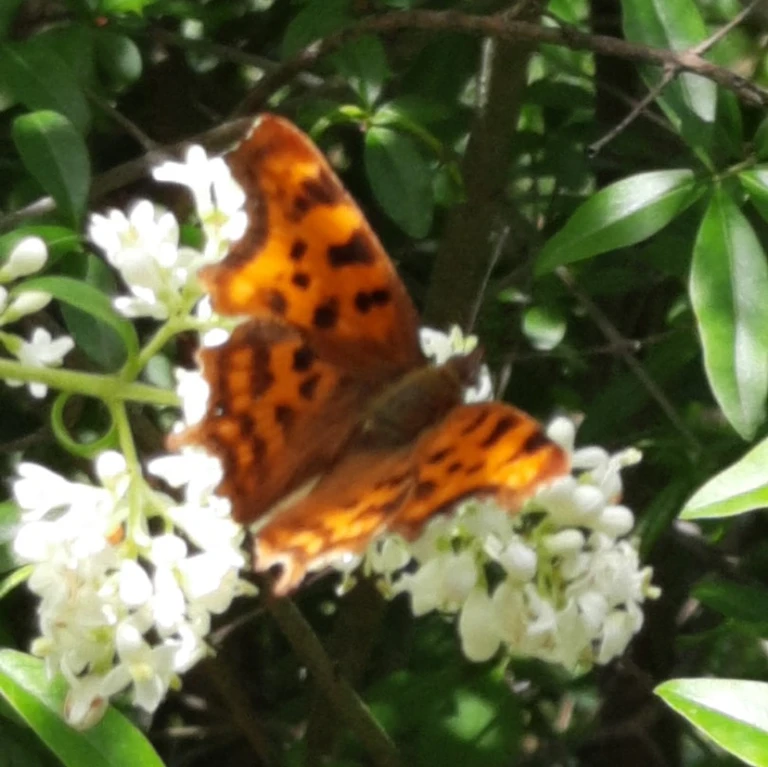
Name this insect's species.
Polygonia c-album
